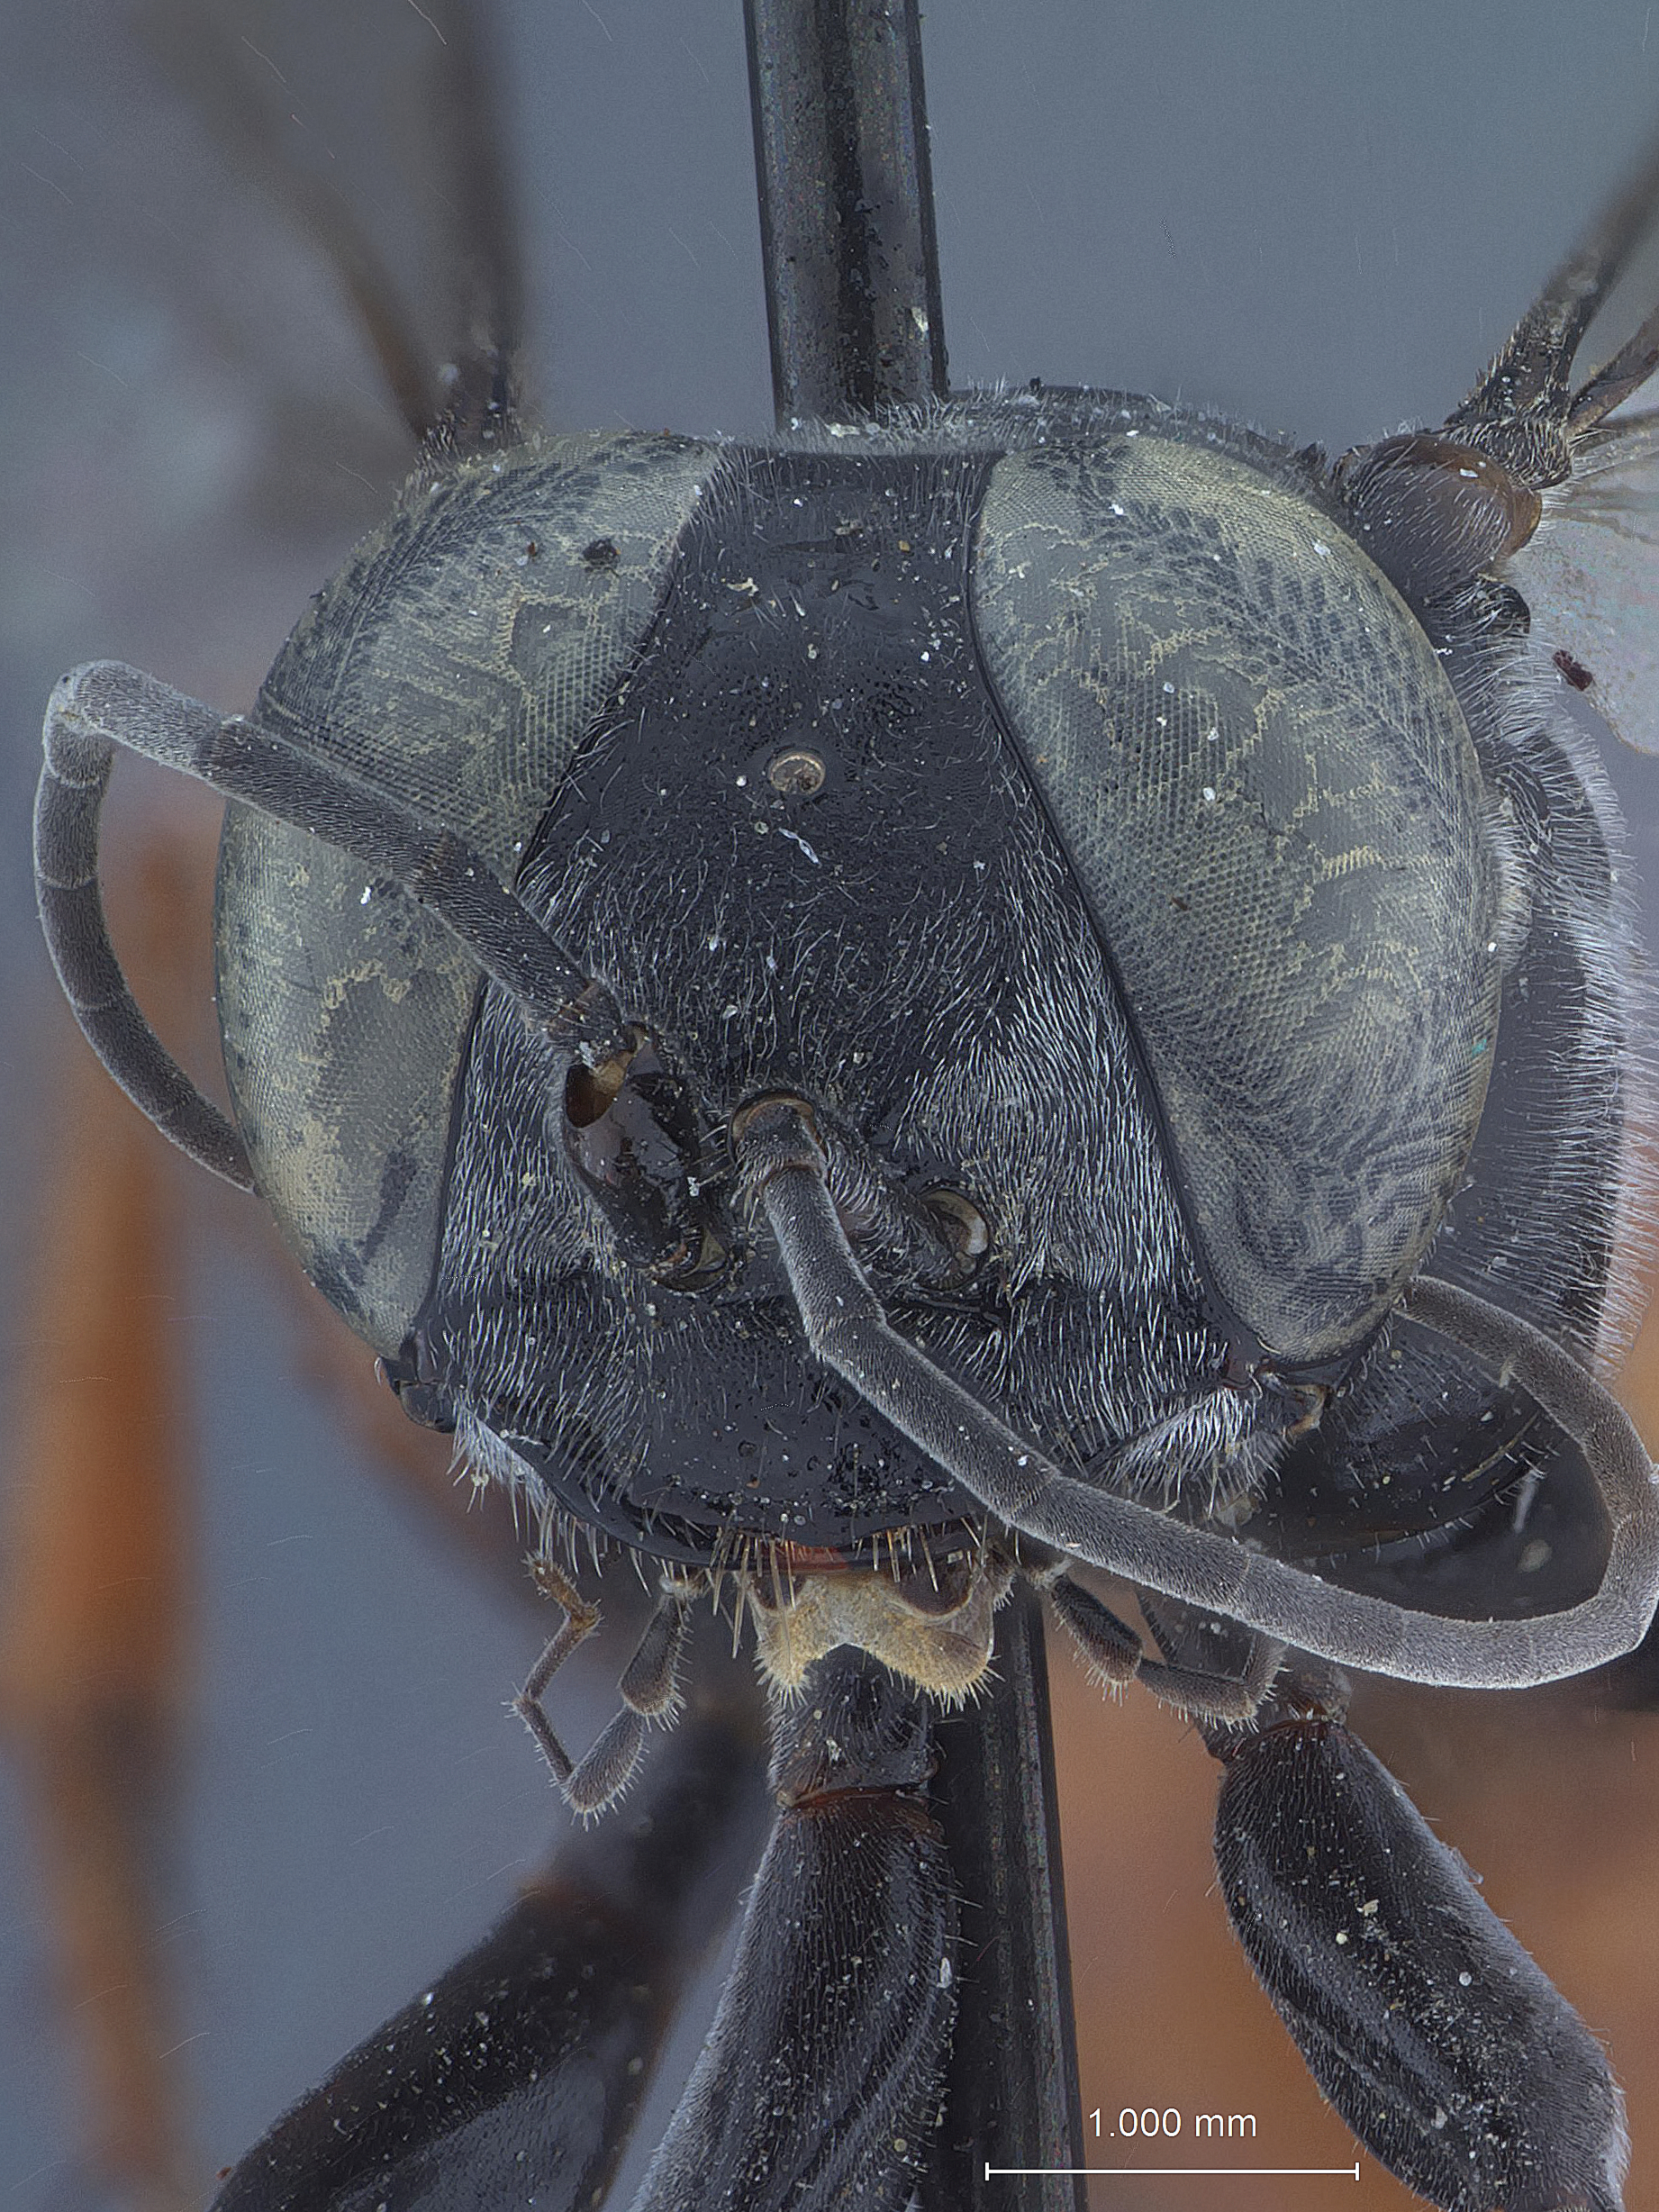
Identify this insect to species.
Tachysphex mirandus
